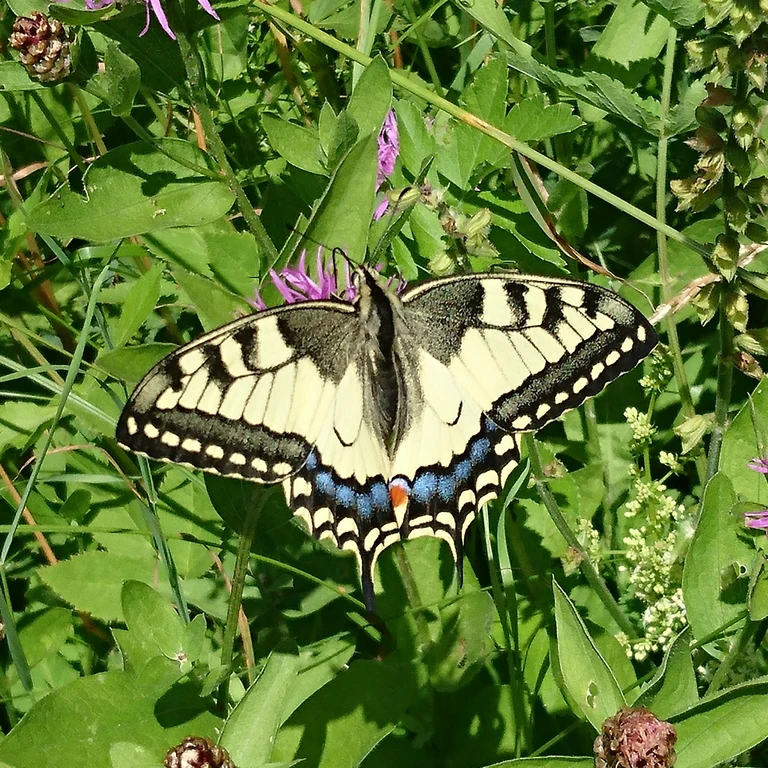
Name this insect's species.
Papilio machaon
